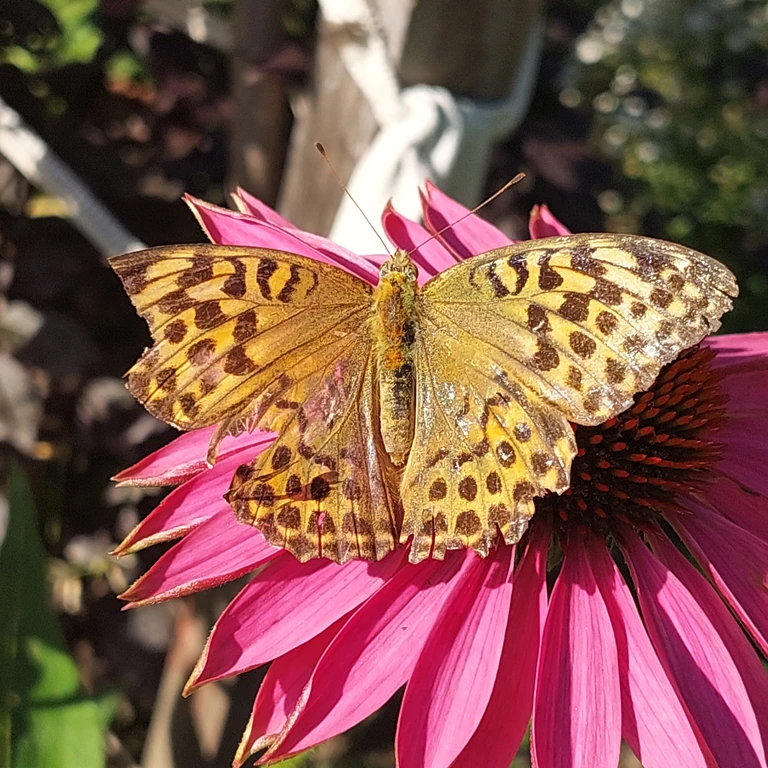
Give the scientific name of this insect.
Argynnis paphia
